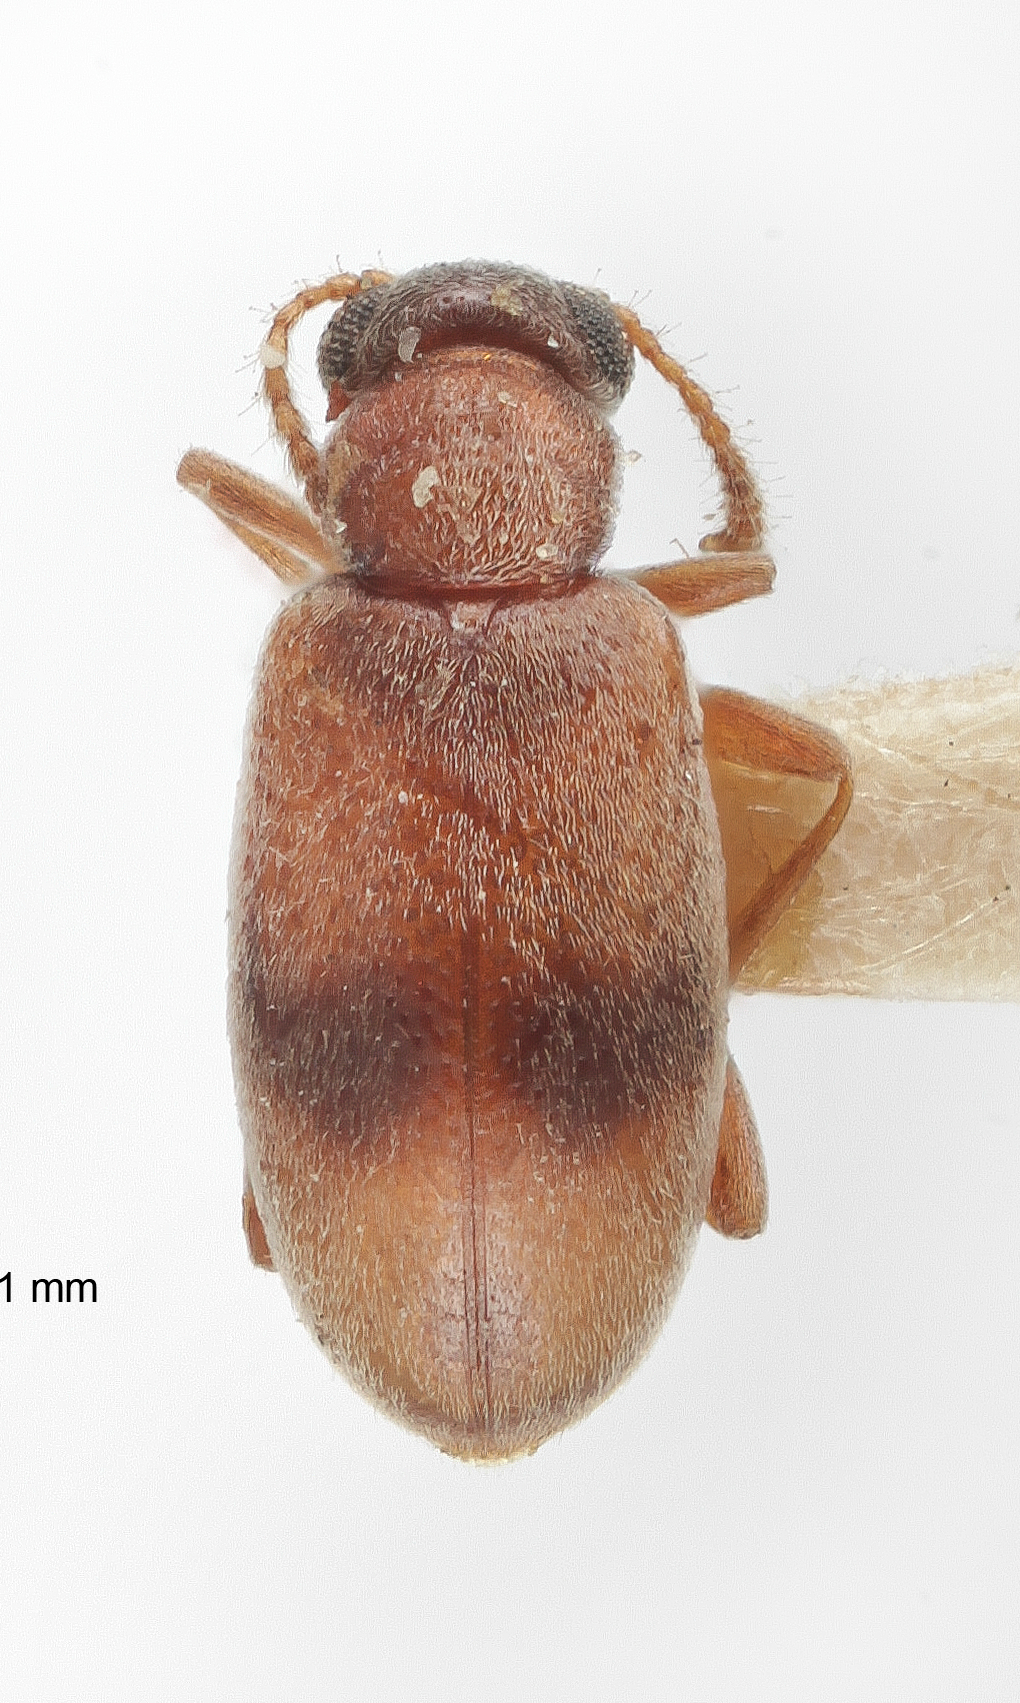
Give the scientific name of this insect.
Ariotus subtropicus
